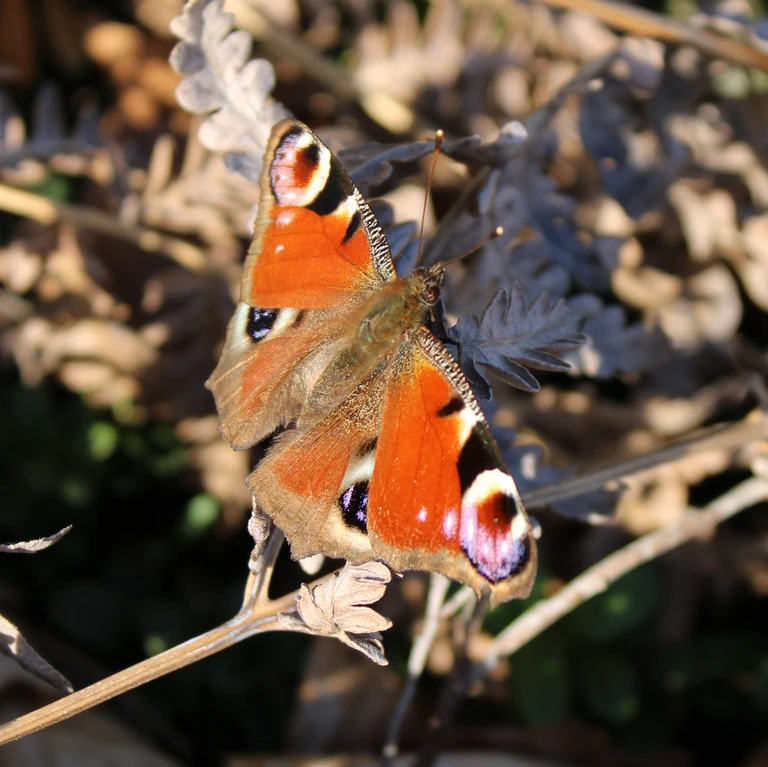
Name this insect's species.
Aglais io
